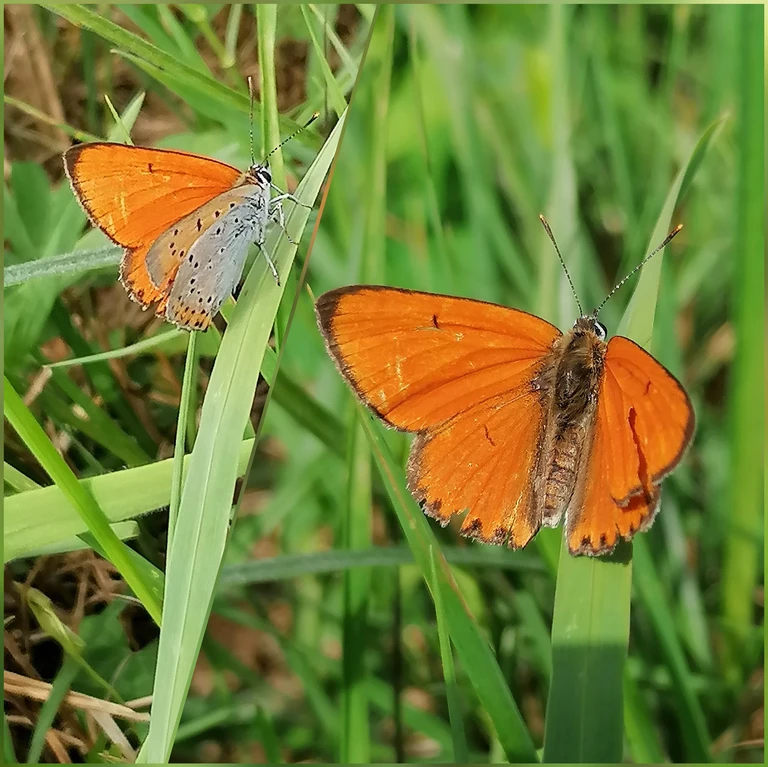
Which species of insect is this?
Lycaena dispar
